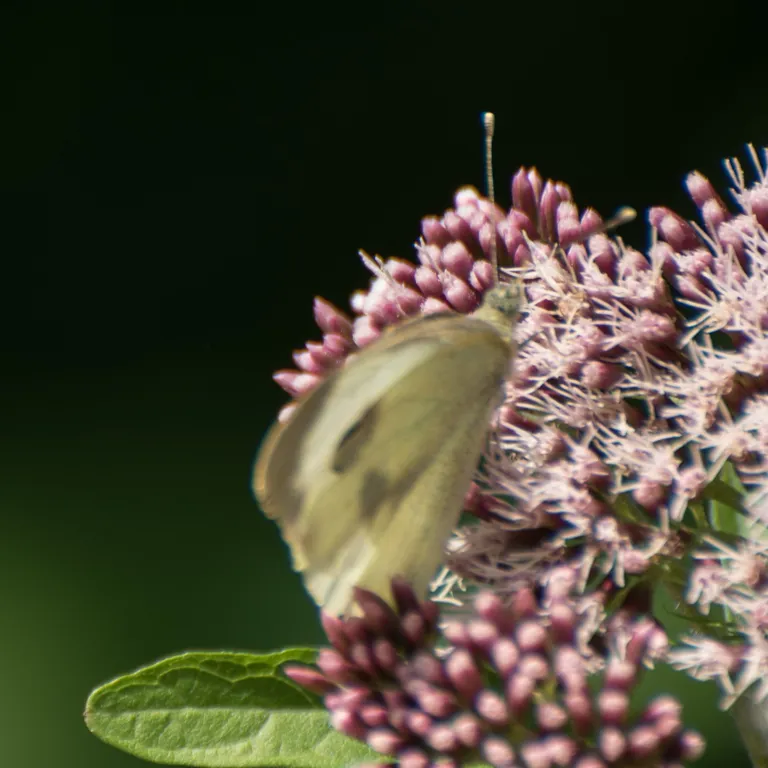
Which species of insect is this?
Pieris brassicae
